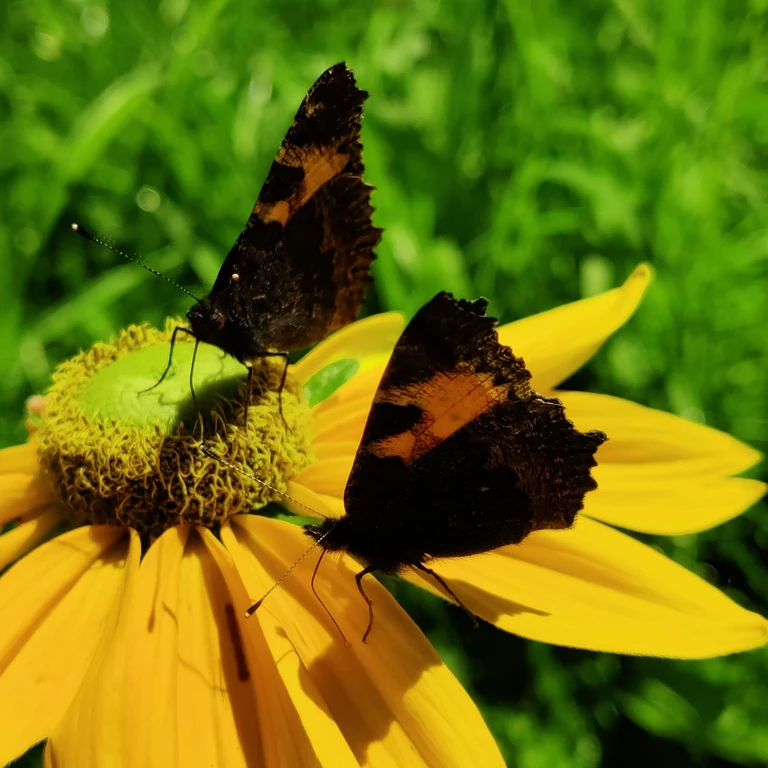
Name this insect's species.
Aglais urticae
